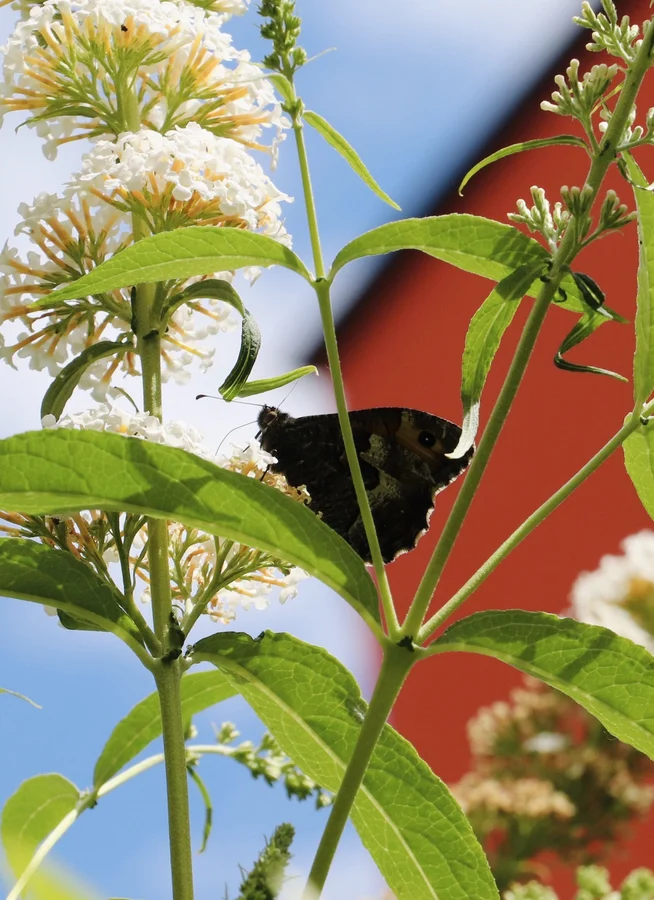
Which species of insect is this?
Hipparchia semele
